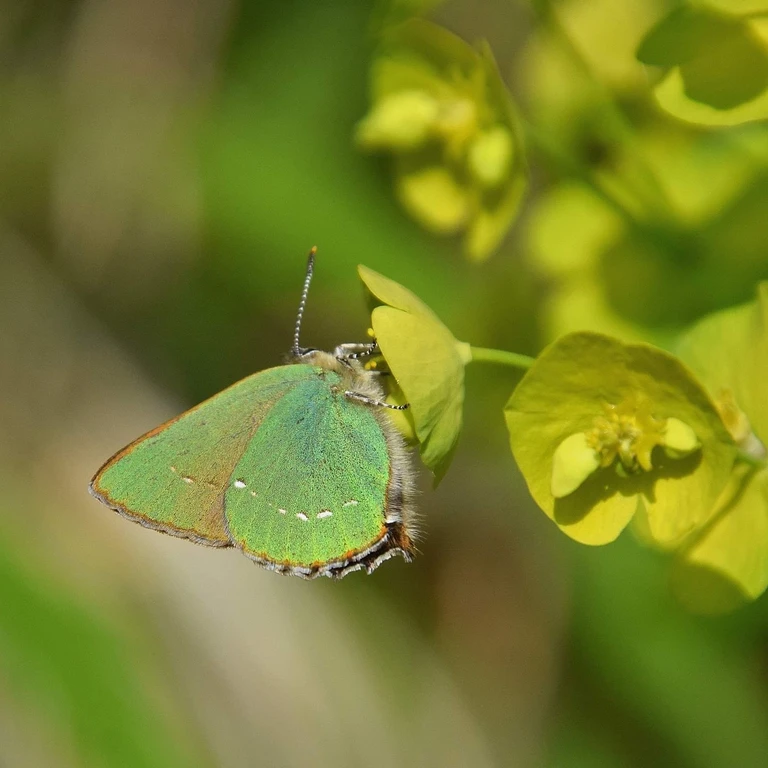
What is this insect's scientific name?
Callophrys rubi
